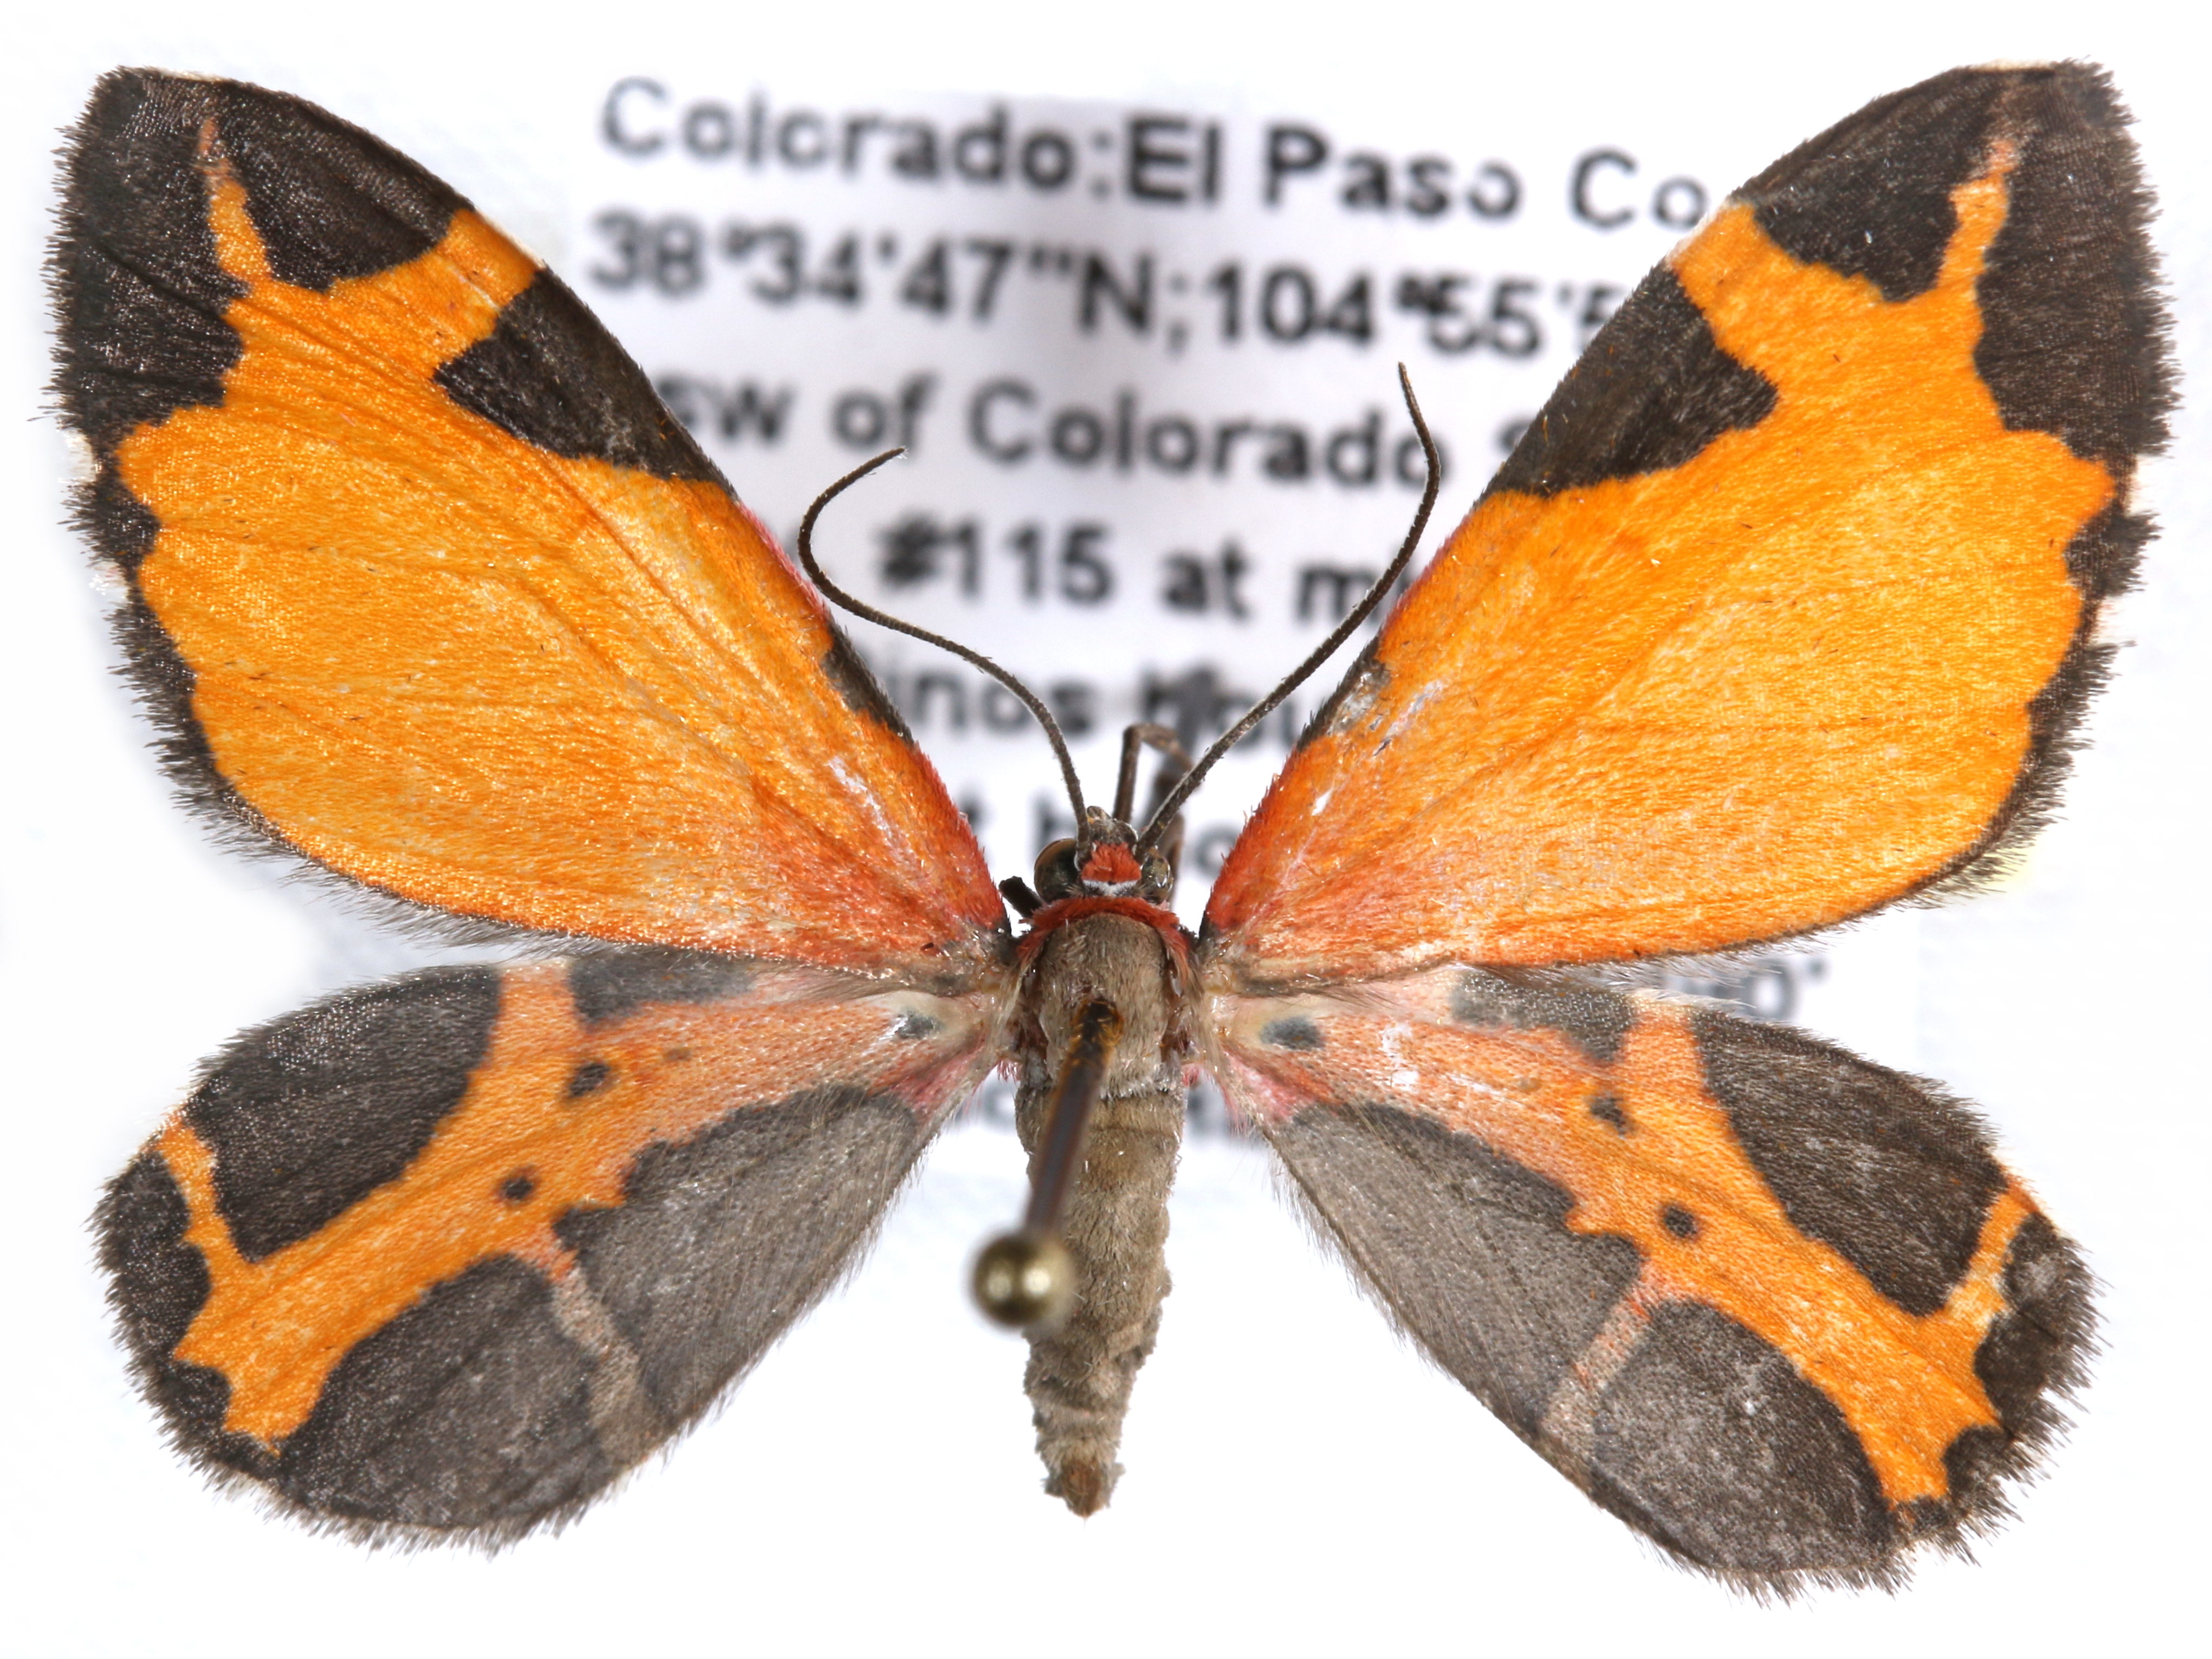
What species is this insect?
Stamnodes fervefactaria
